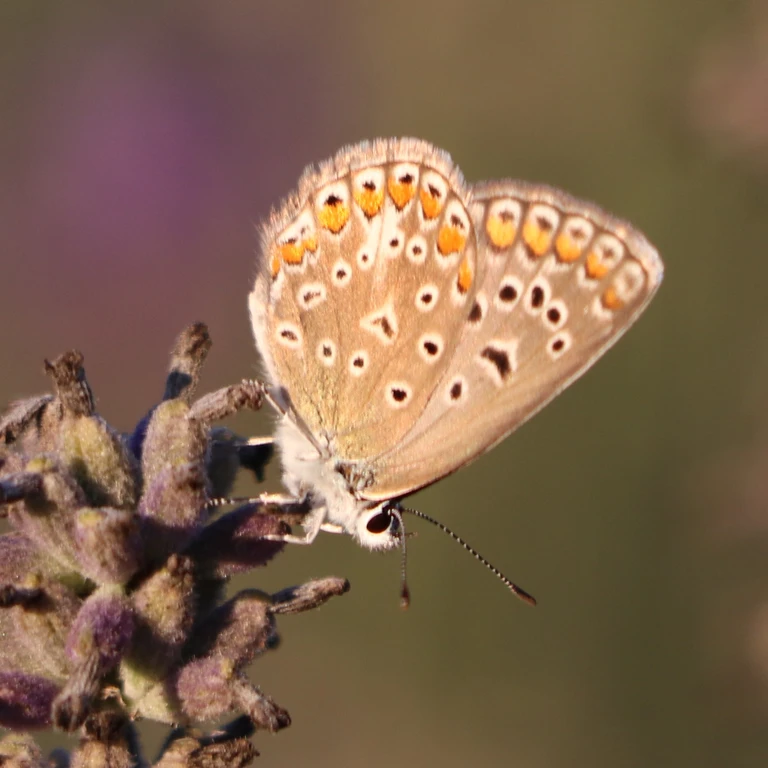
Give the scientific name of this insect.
Polyommatus icarus
